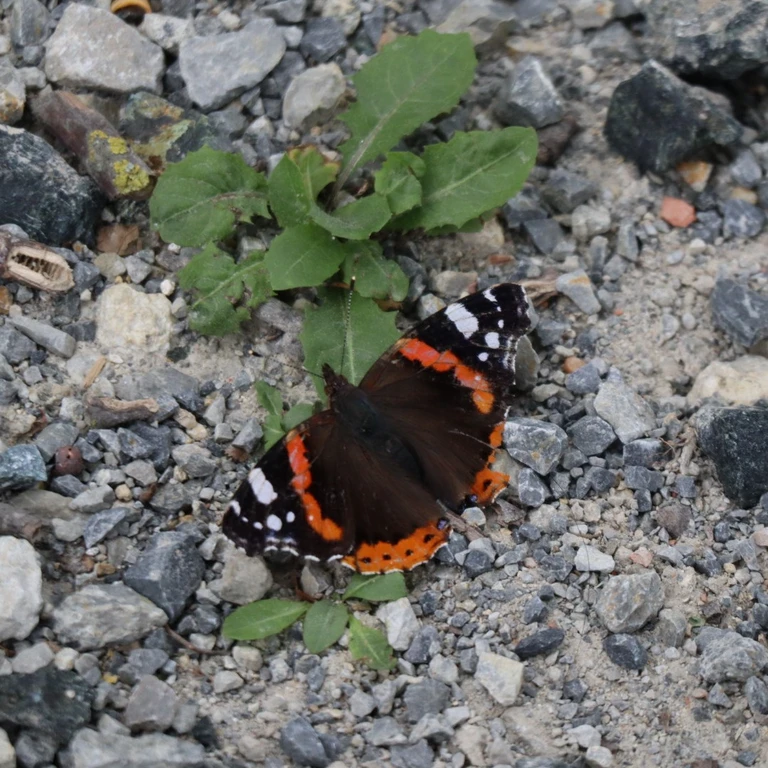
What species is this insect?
Vanessa atalanta
